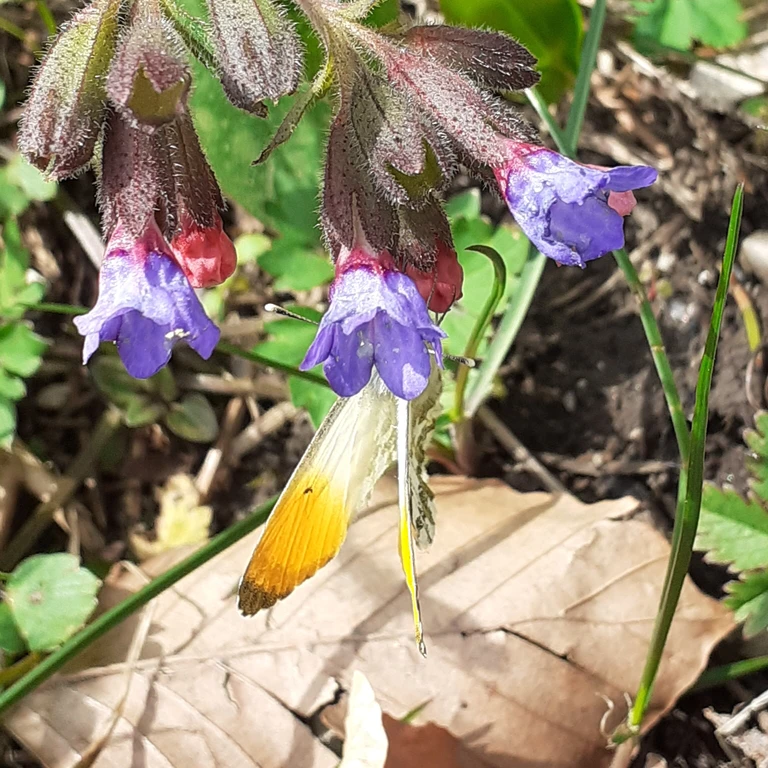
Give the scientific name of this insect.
Anthocharis cardamines
